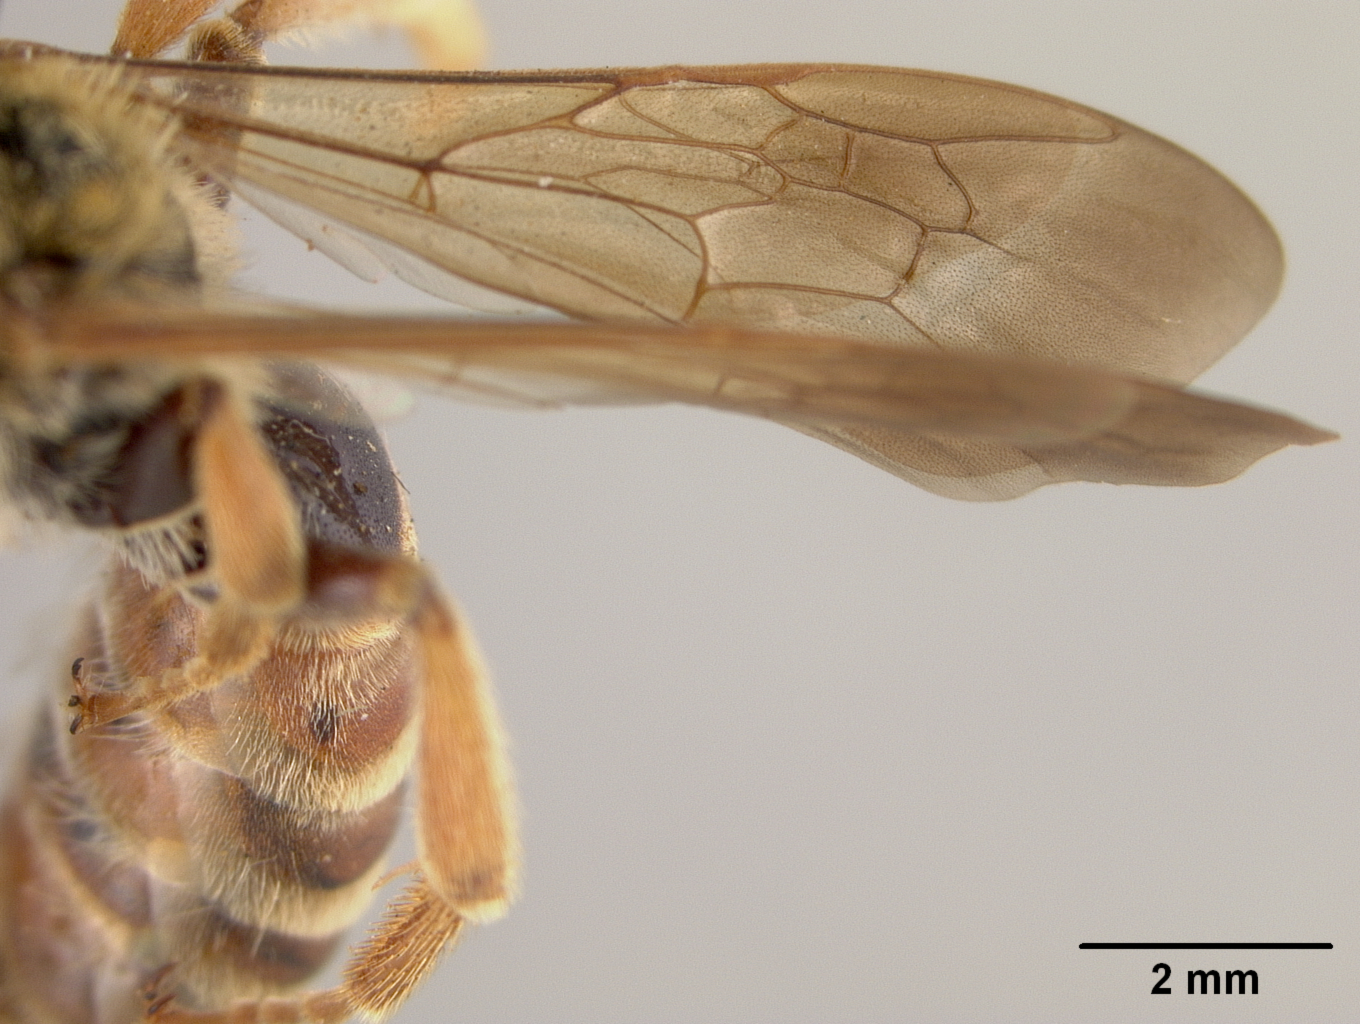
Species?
Andrena argemonis
